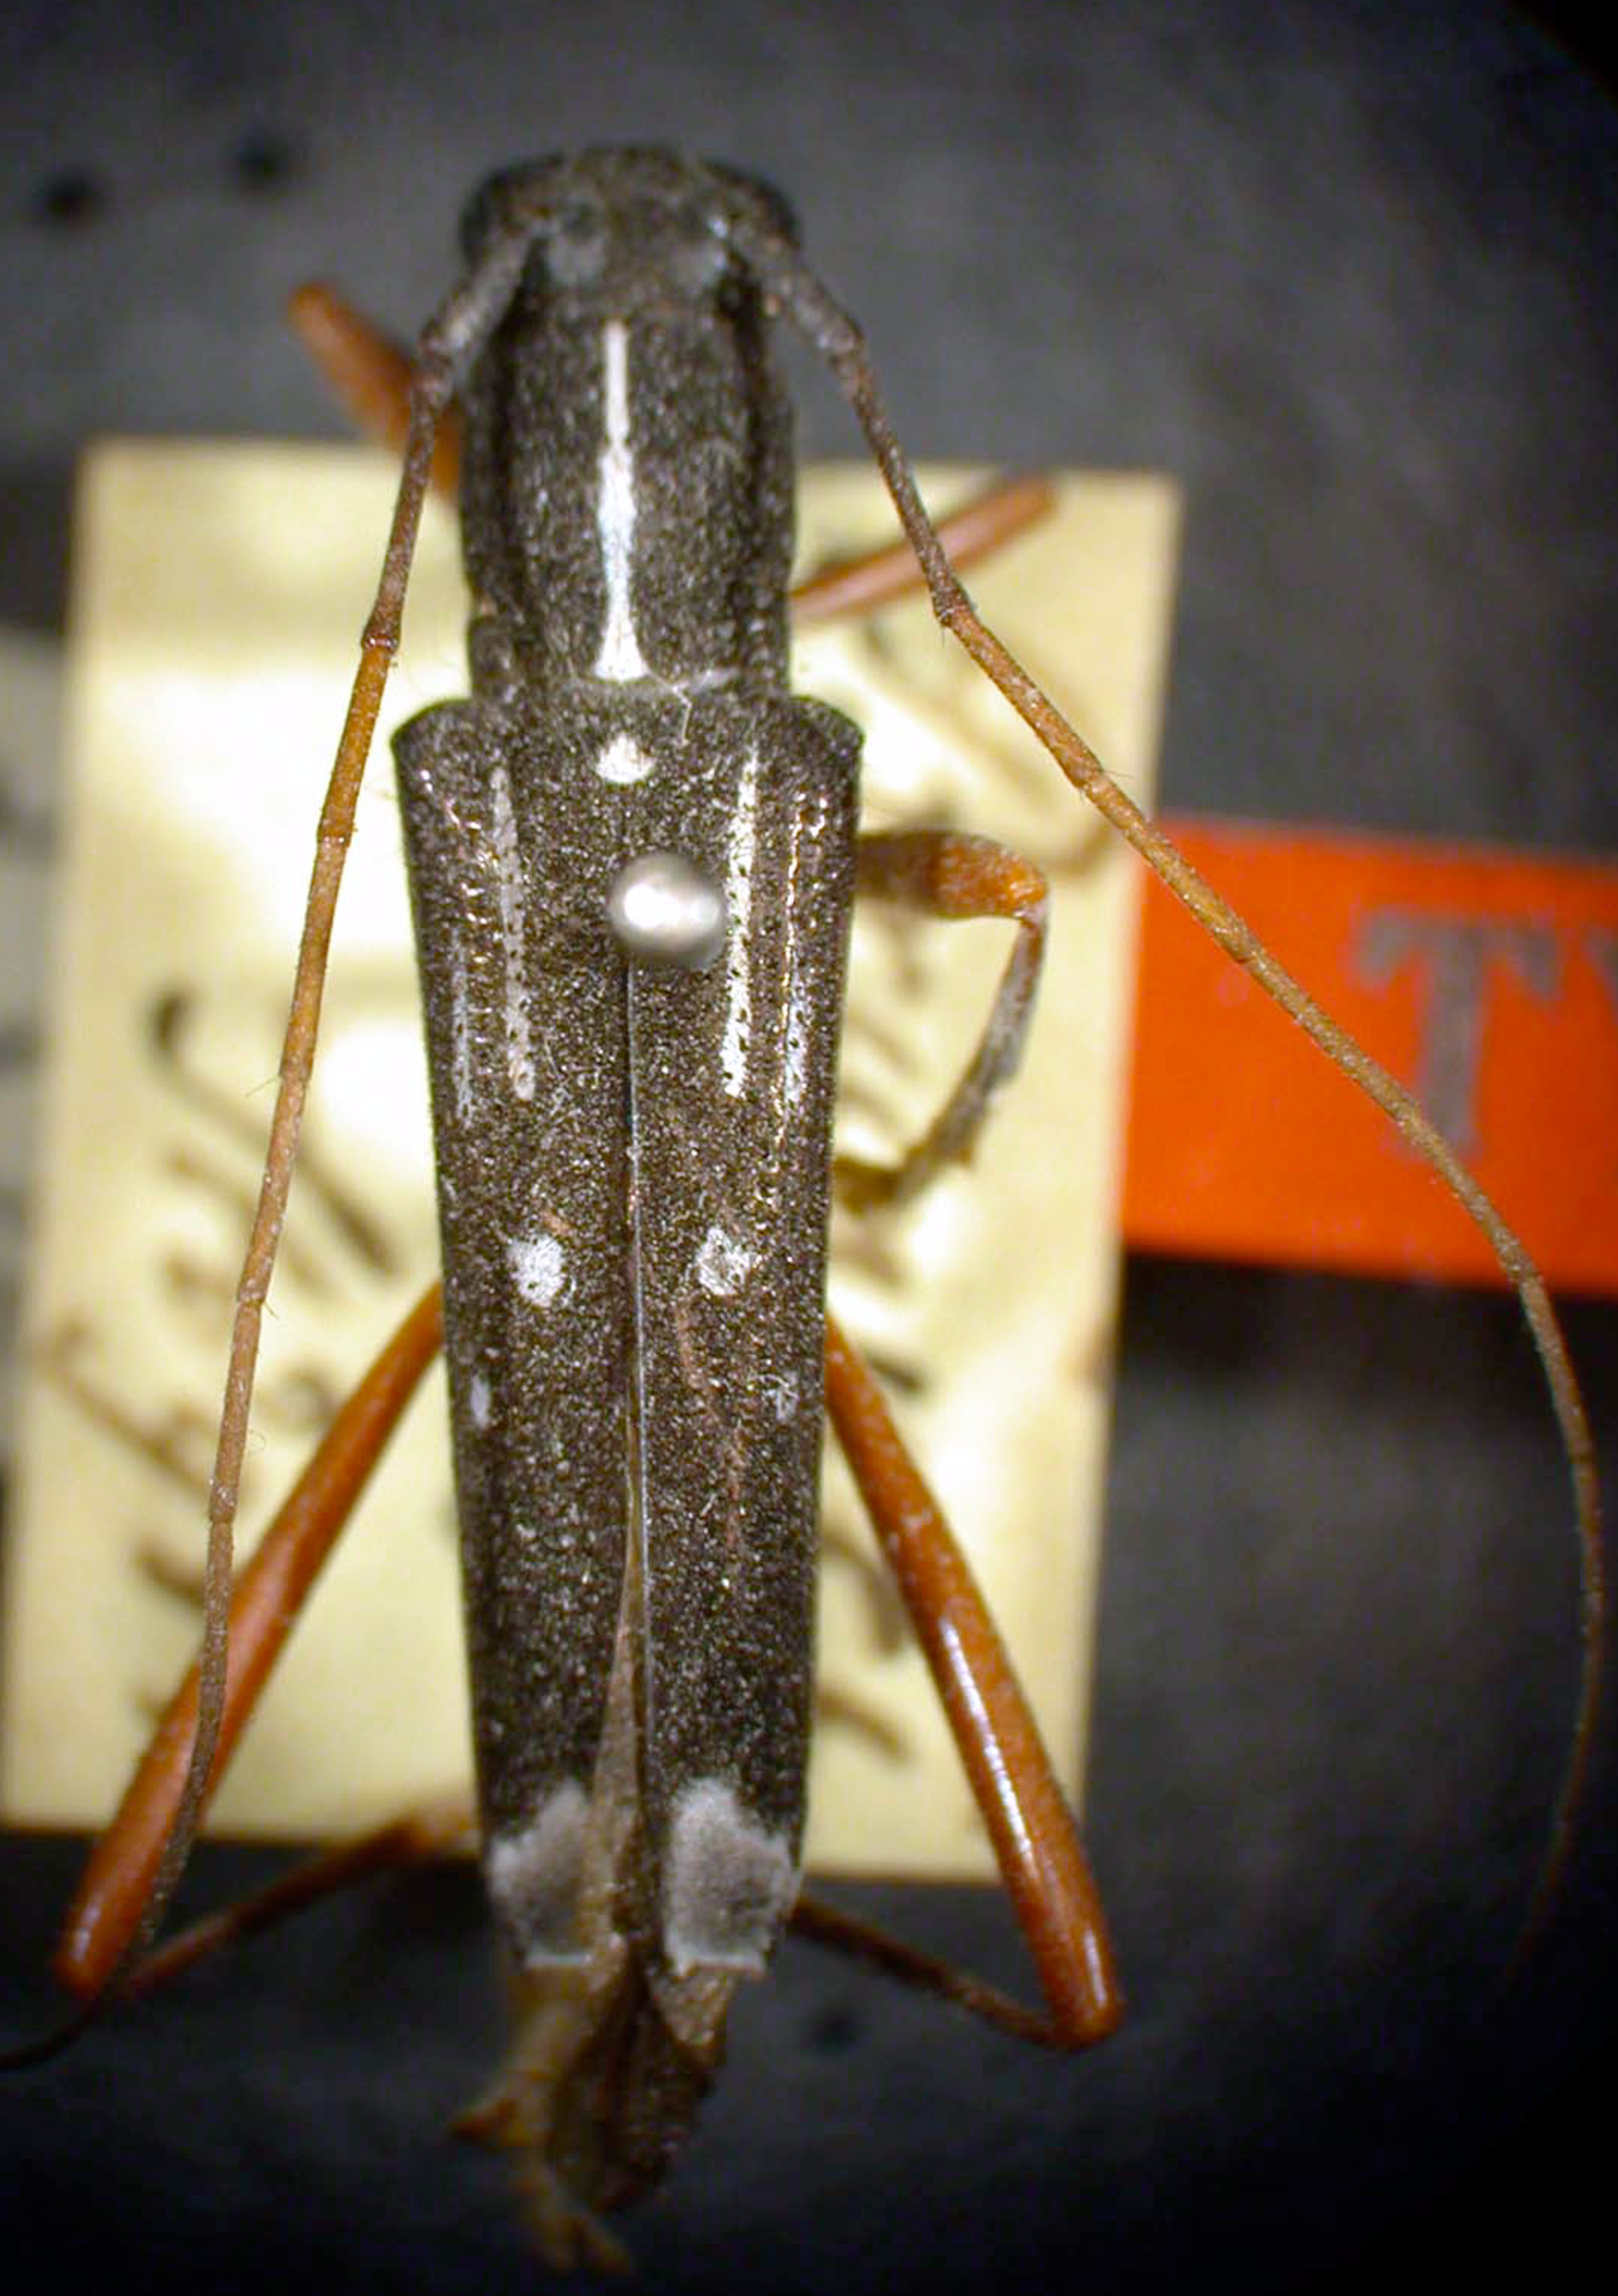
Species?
Glenea longipes
